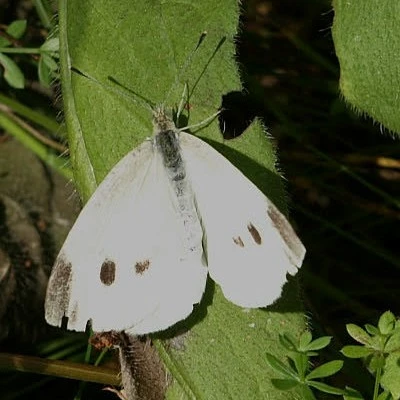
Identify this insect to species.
Pieris rapae
